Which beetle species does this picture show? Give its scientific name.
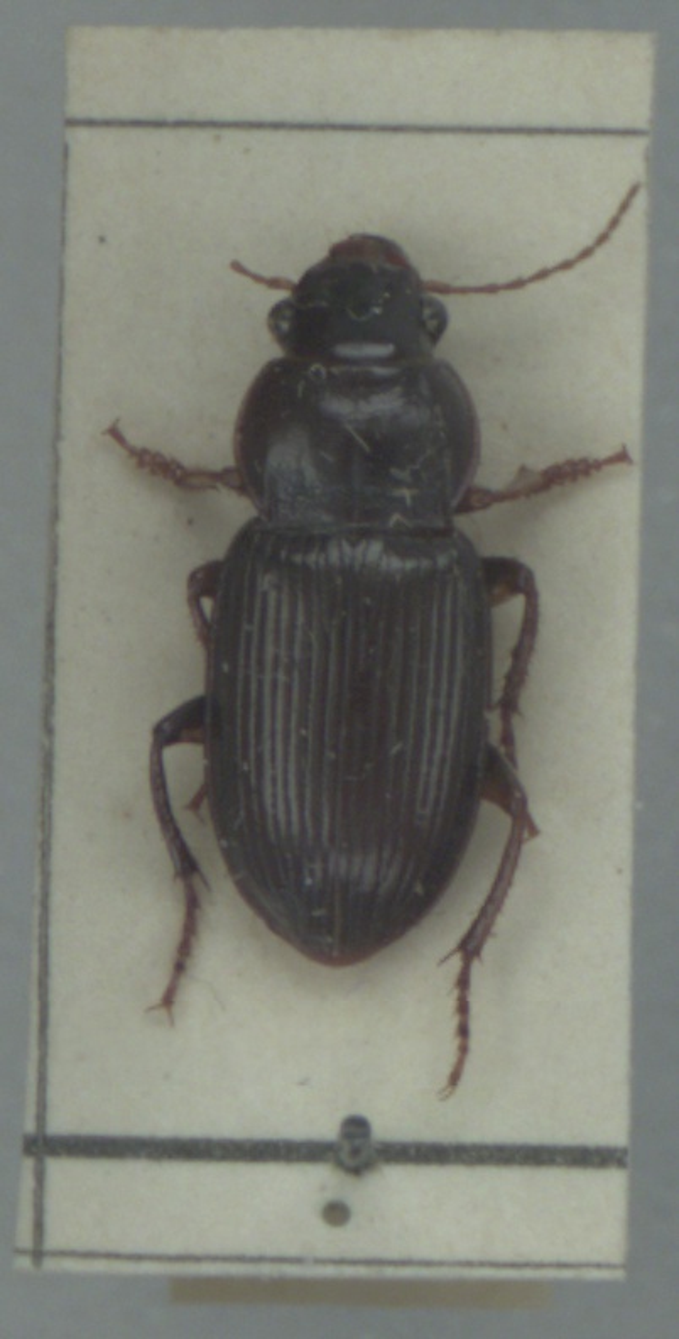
Amara aulica
